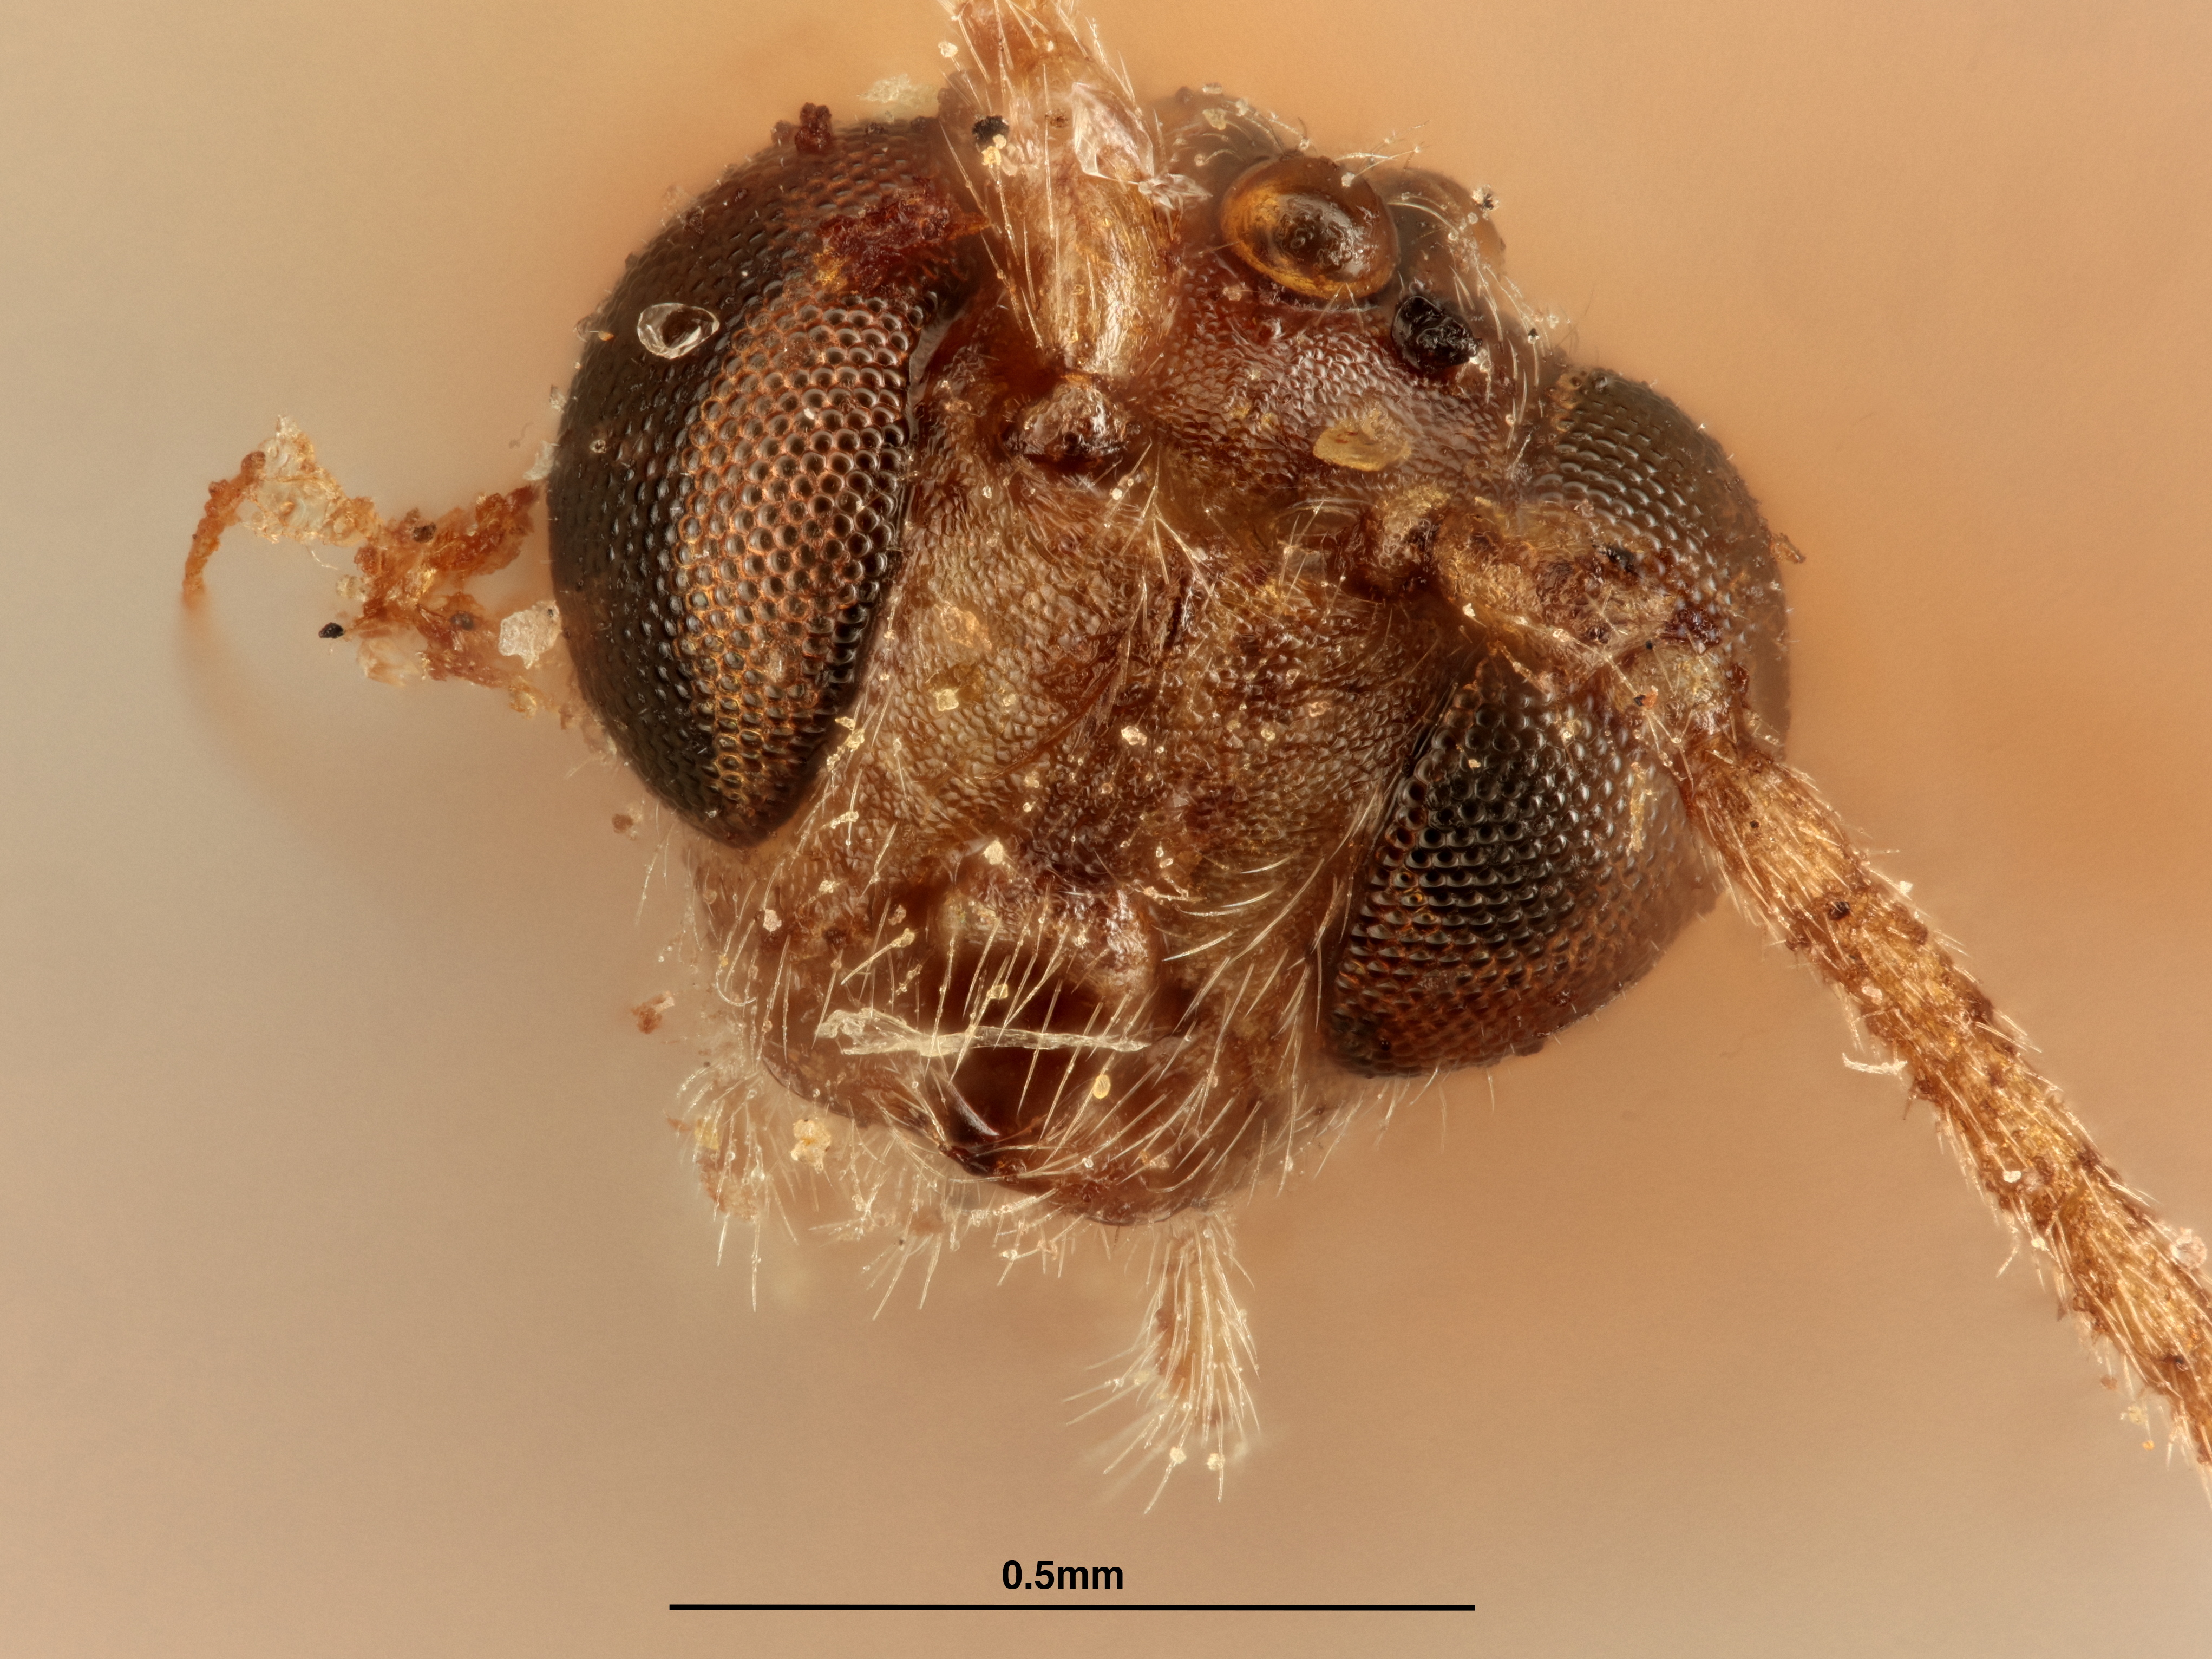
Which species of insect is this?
Rogas subquadratus
